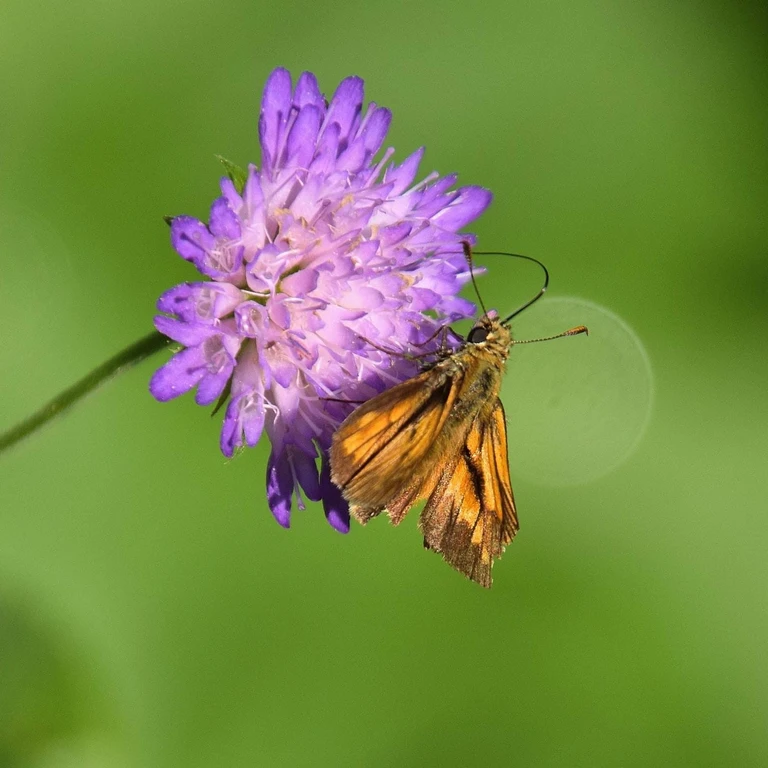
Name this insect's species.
Ochlodes sylvanus (also Ochlodes venata)
